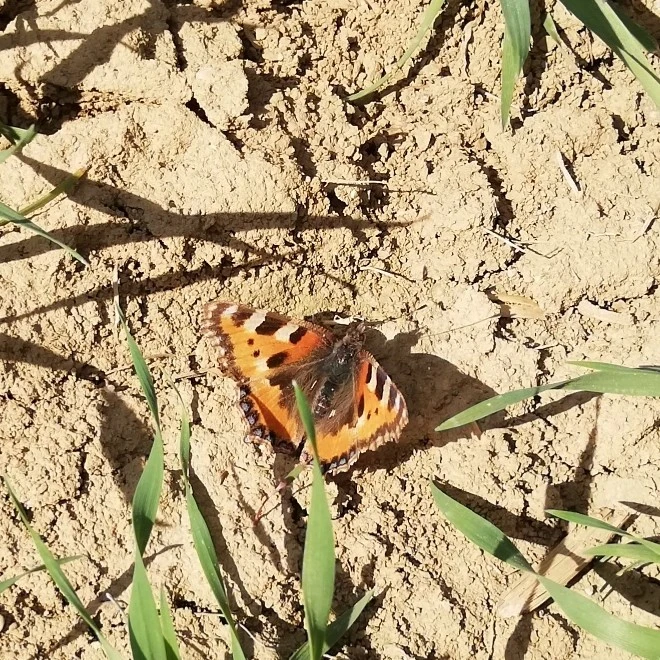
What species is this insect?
Aglais urticae
